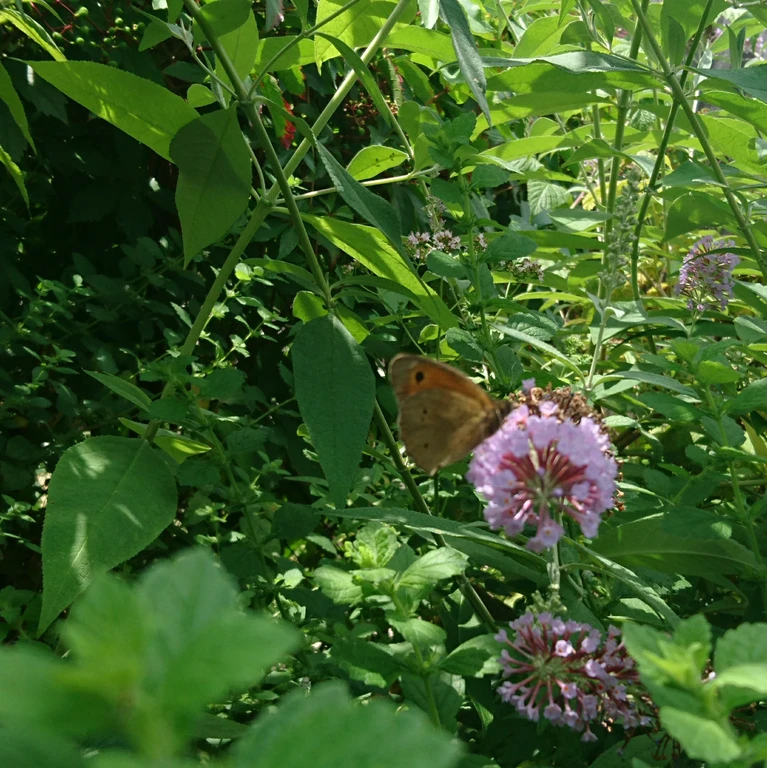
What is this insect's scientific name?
Maniola jurtina
